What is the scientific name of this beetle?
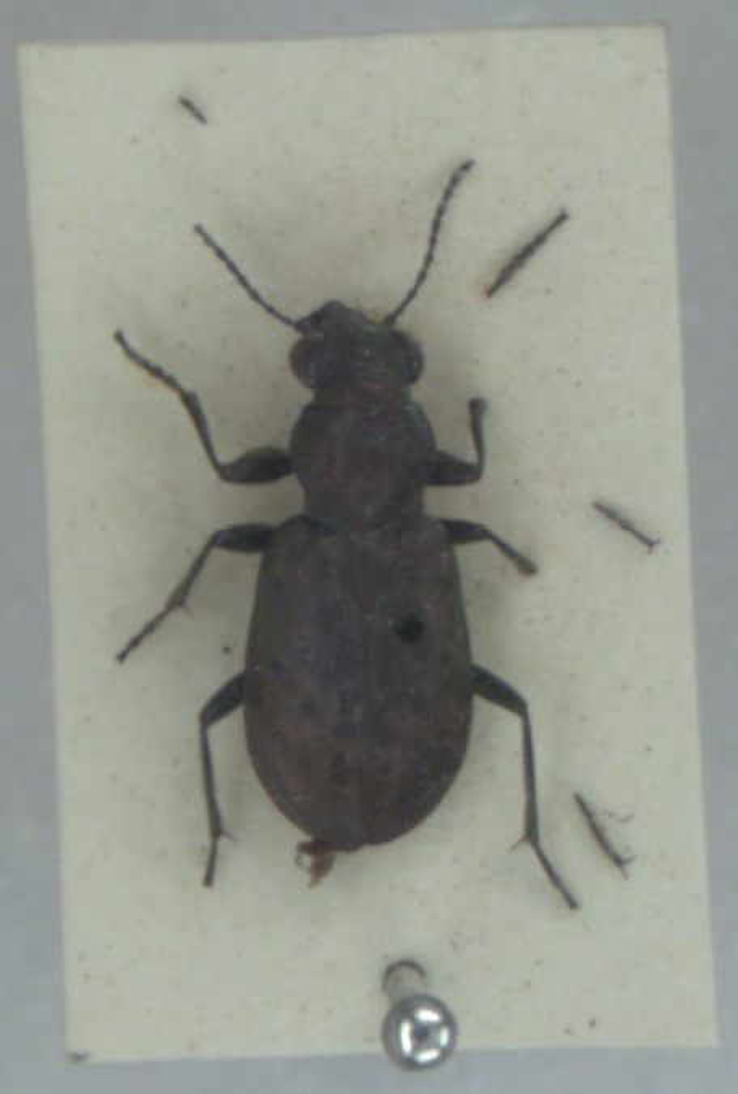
Elaphrus lapponicus
